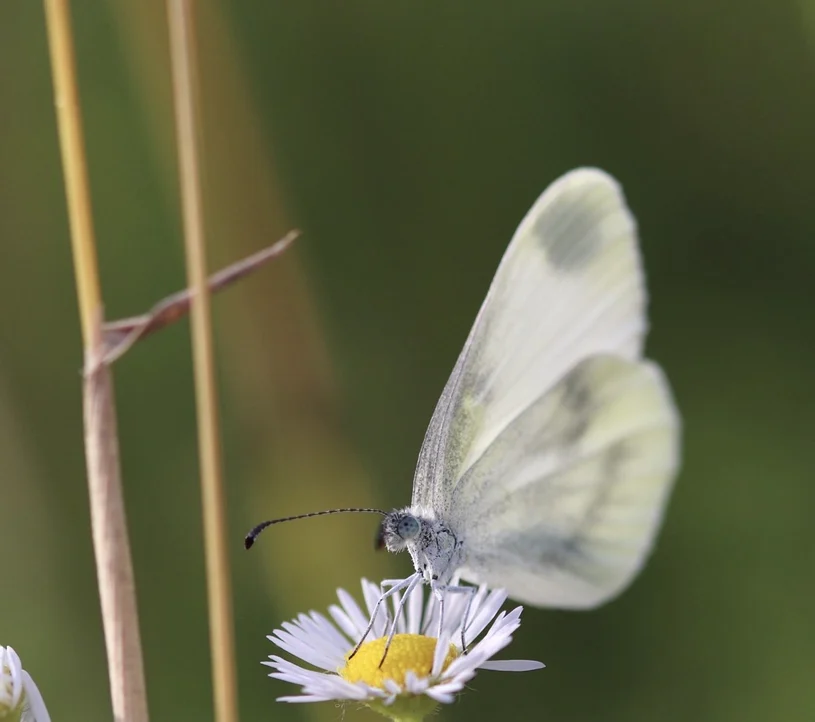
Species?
Leptidea sinapis/juvernica
